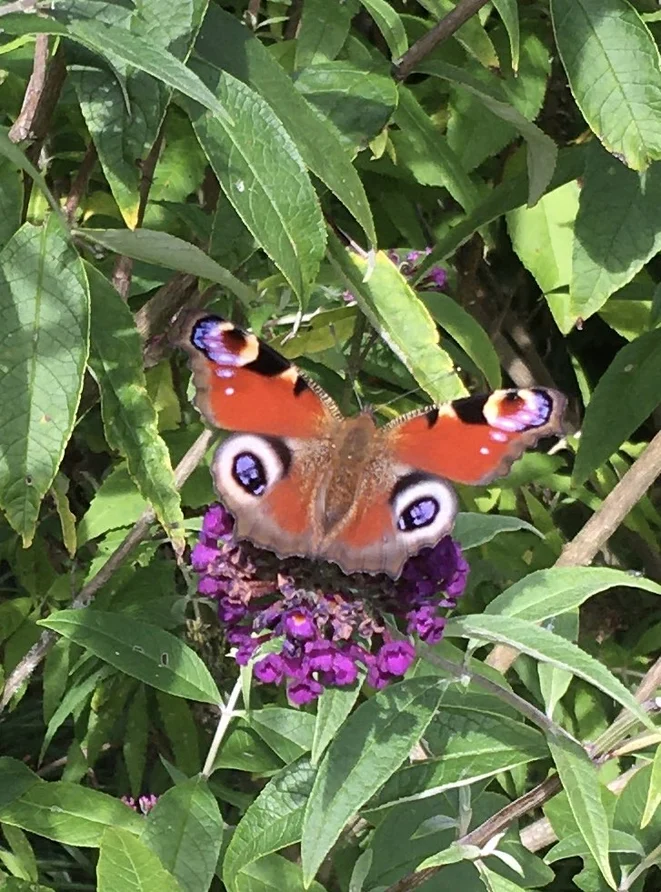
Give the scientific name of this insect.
Aglais io
